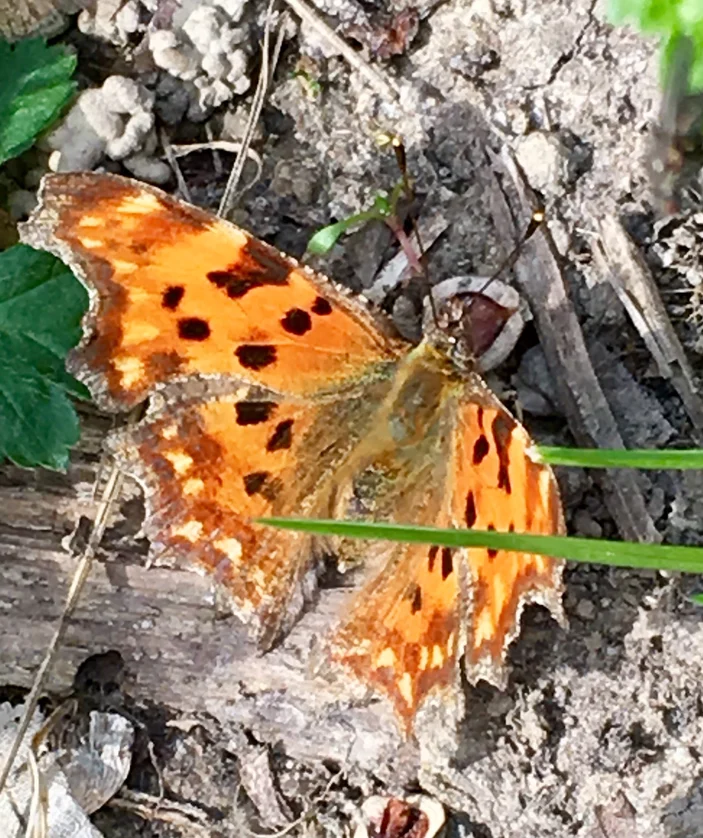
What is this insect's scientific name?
Polygonia c-album
